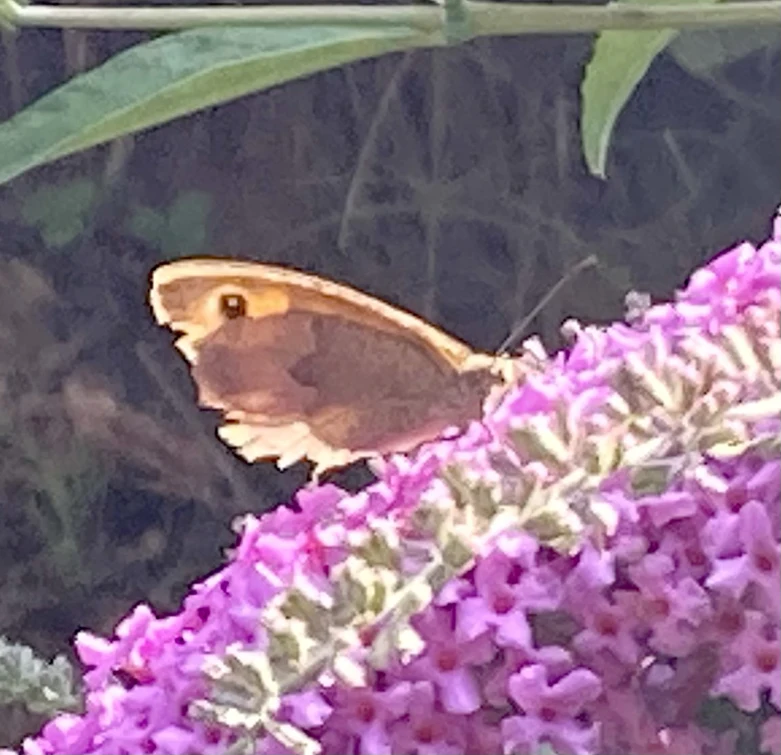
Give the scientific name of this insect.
Maniola jurtina
